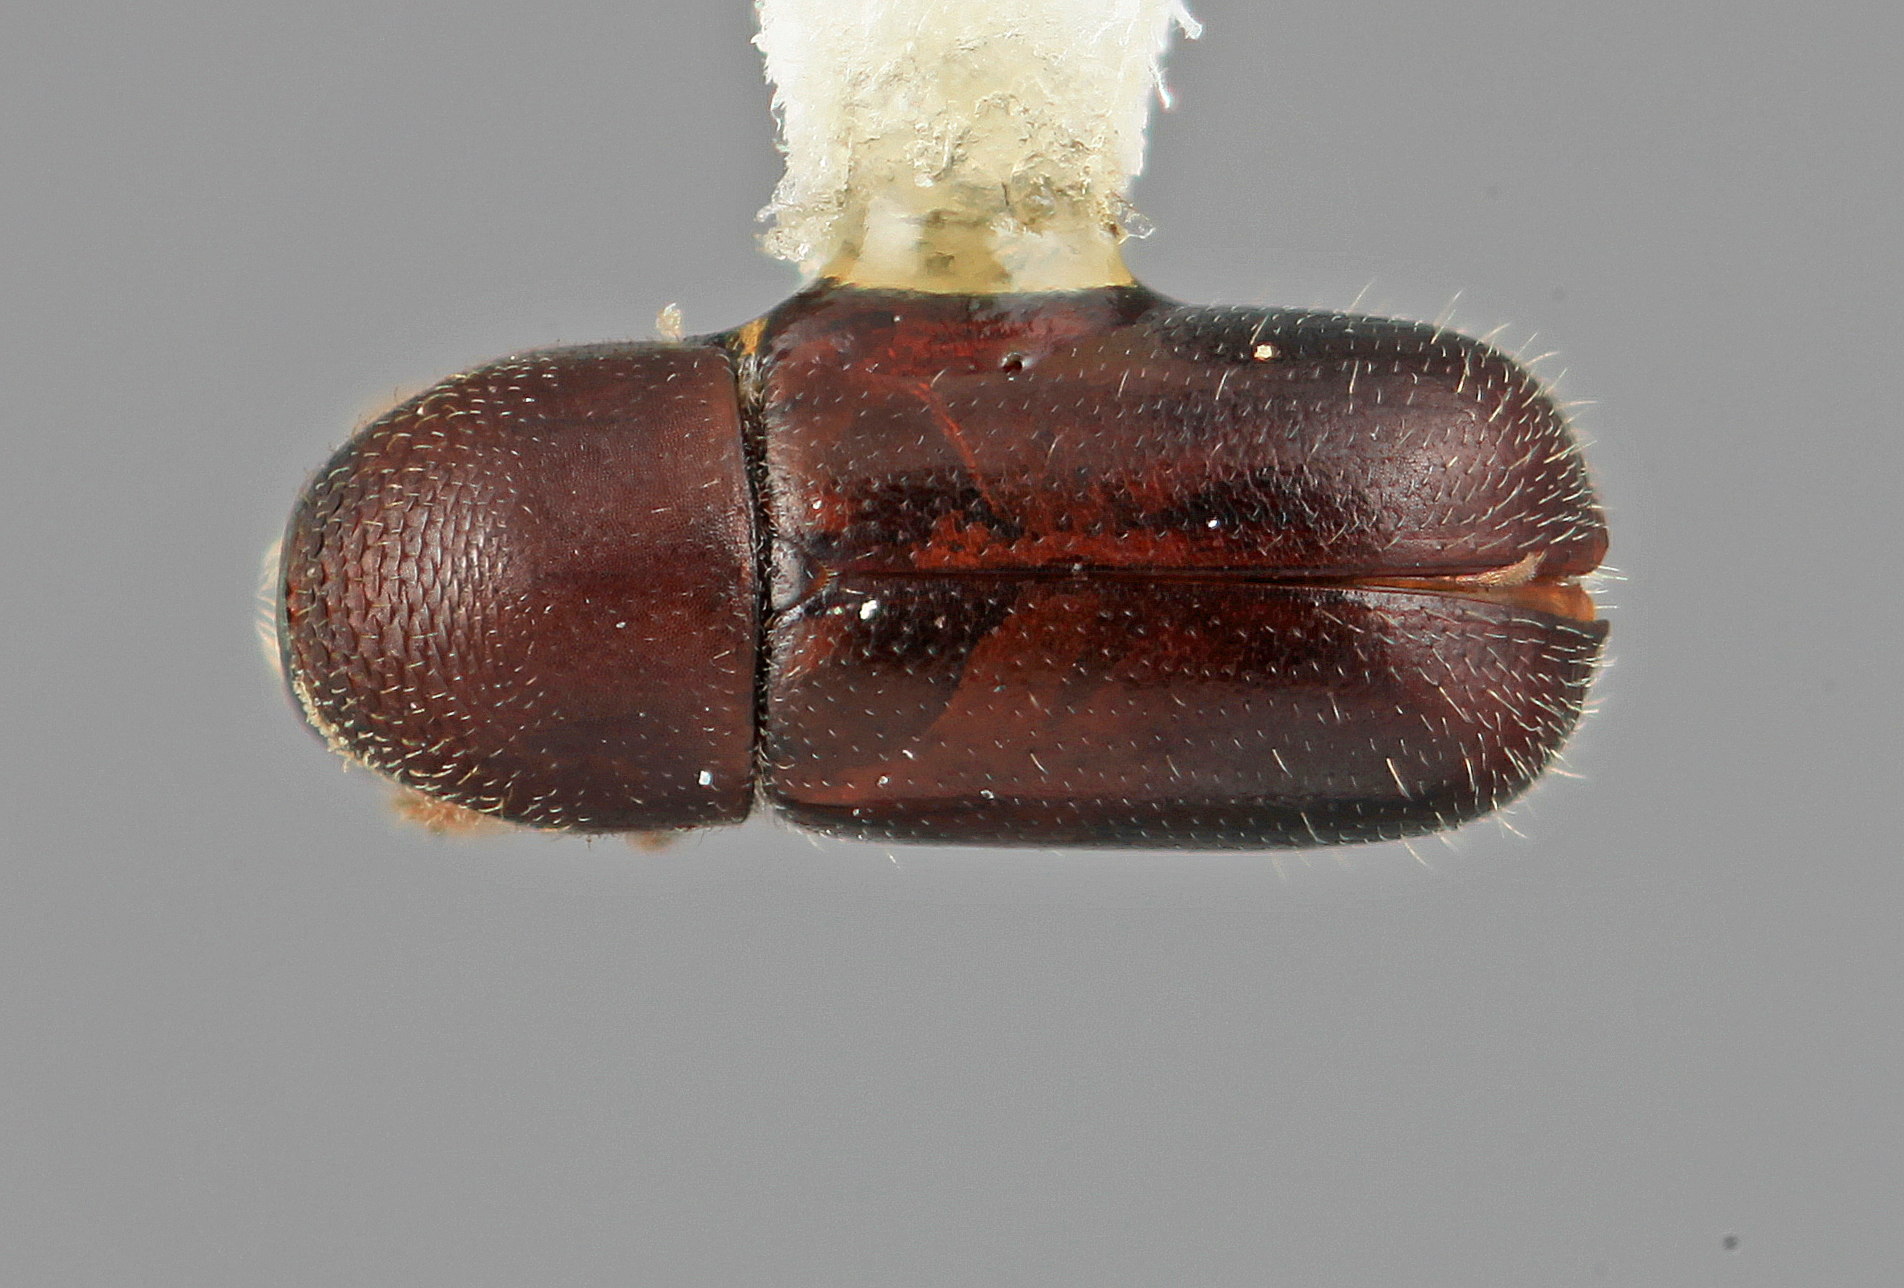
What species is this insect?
Corthyloxiphus reticulatus
